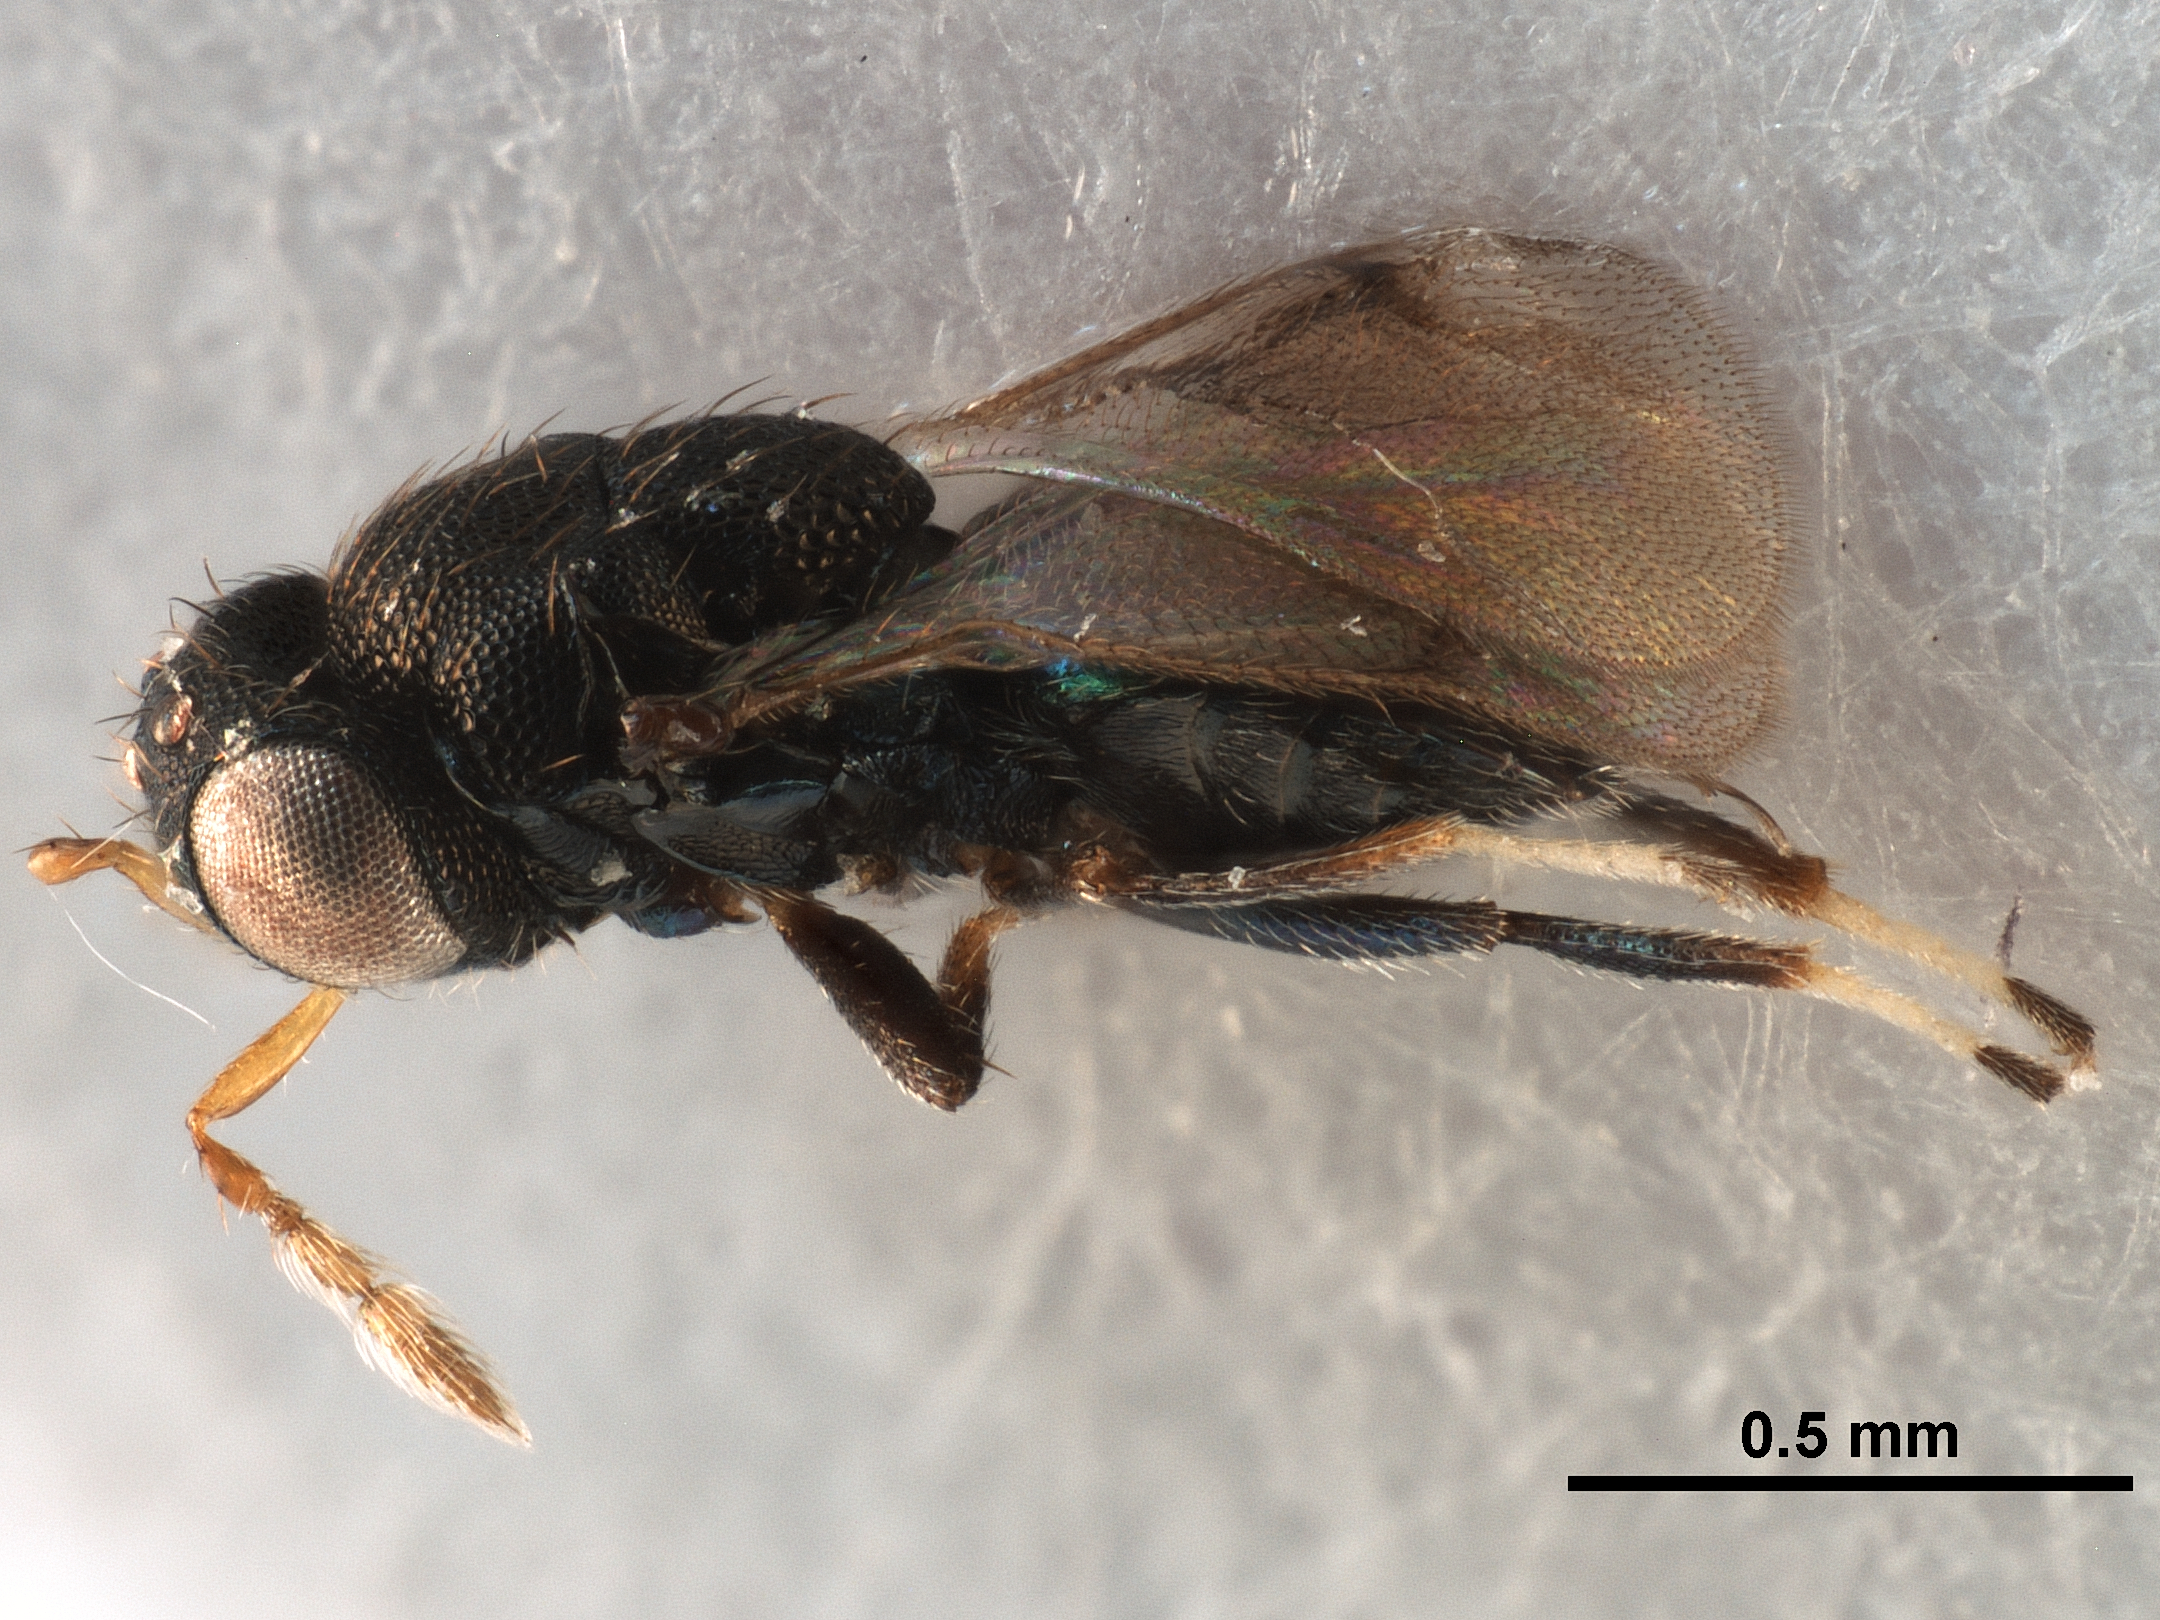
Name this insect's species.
Entedononecremnus hansoni
